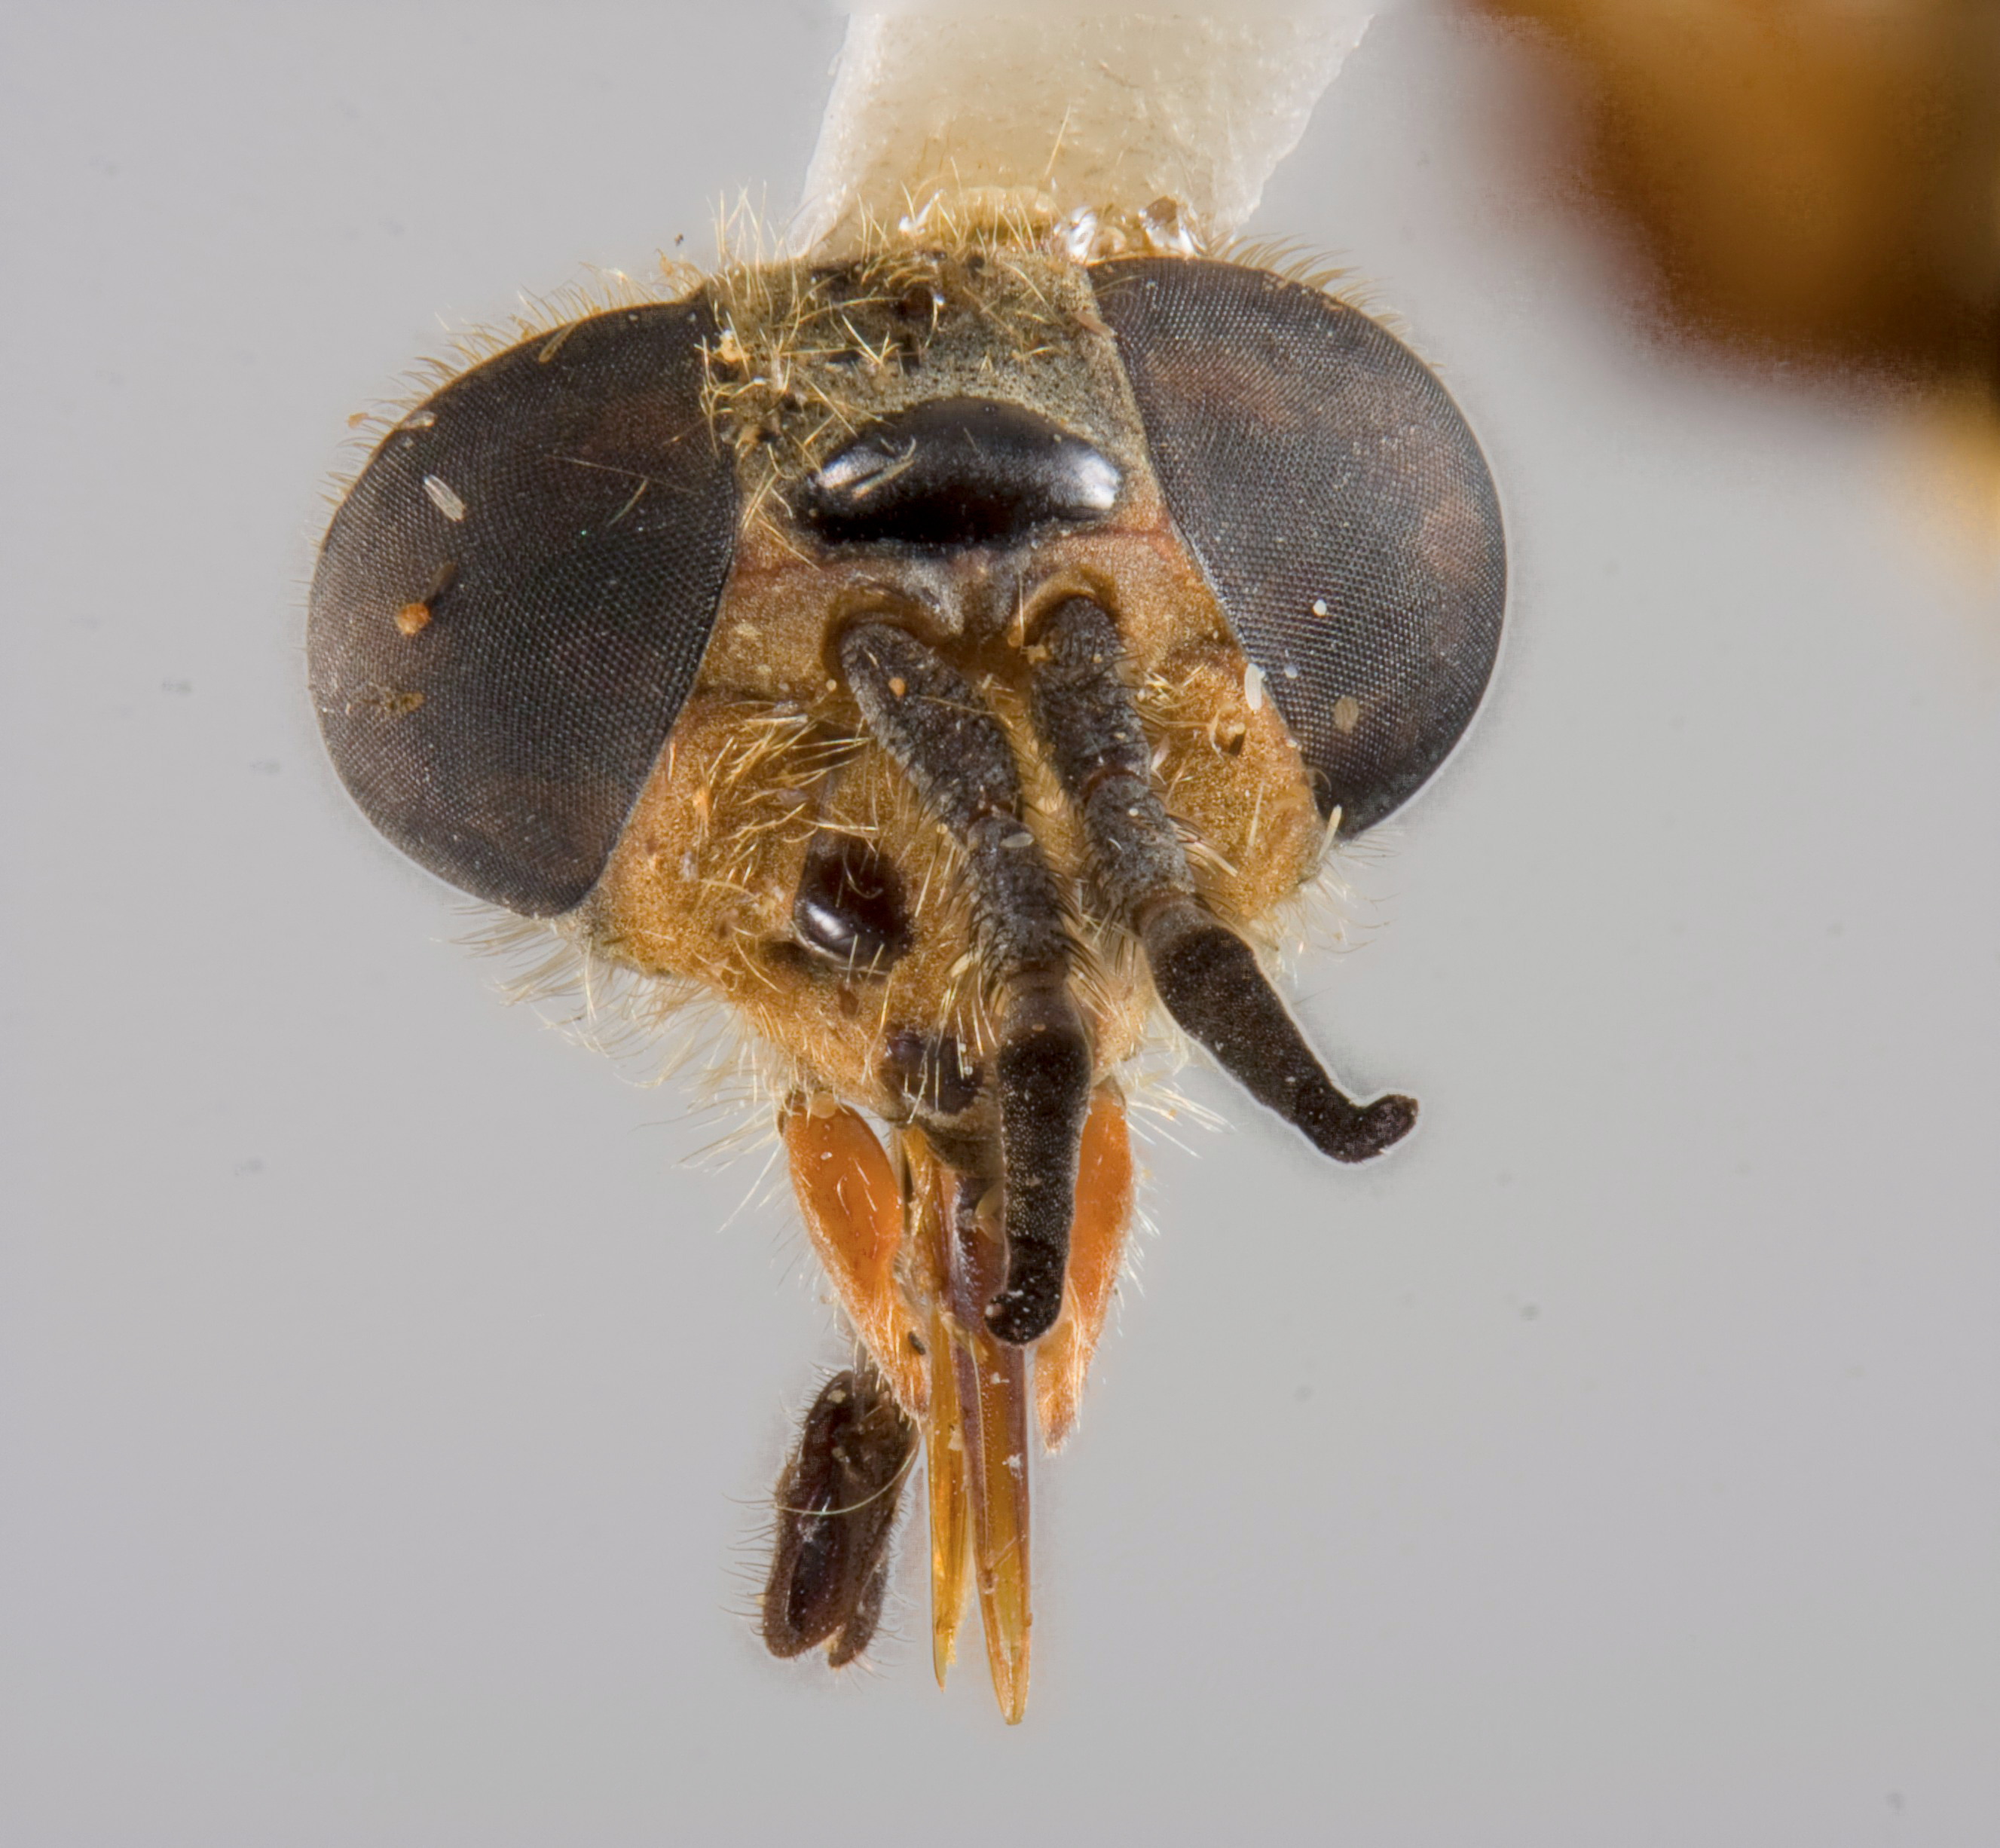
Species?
Chrysops aenea (also Chrysops aeneus)
